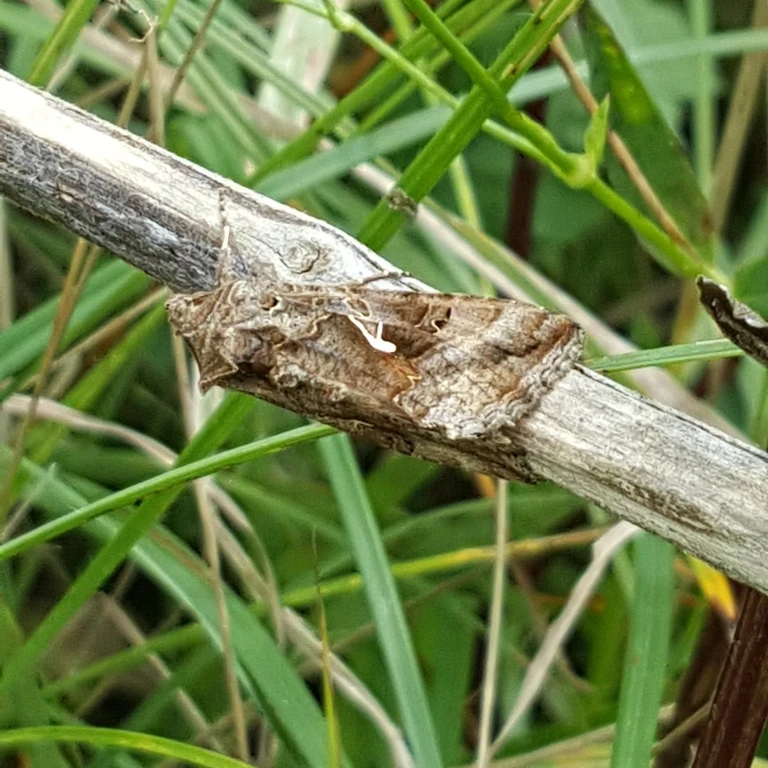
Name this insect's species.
Autographa gamma
